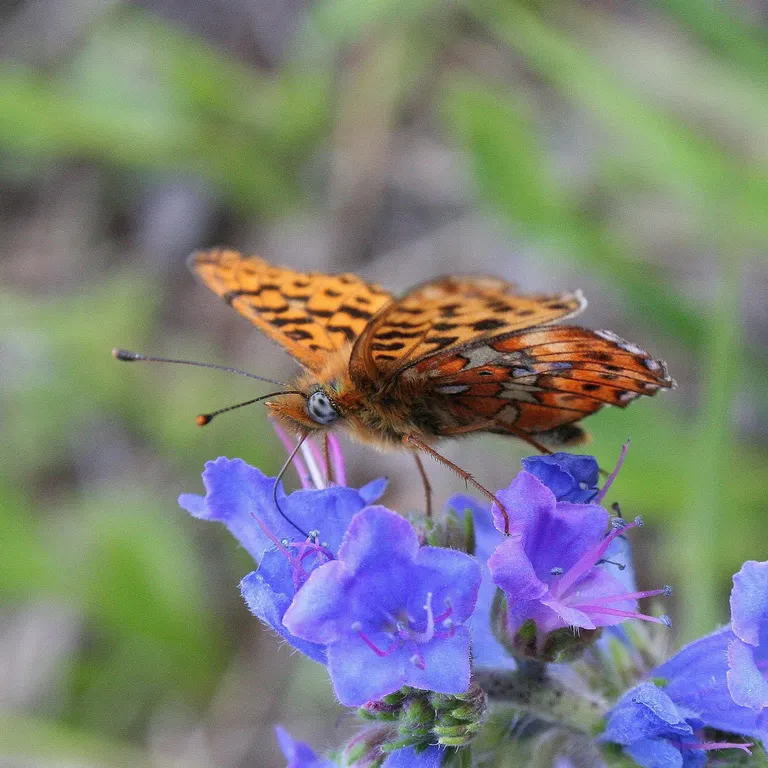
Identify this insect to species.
Boloria euphrosyne (also Clossiana euphrosyne)
